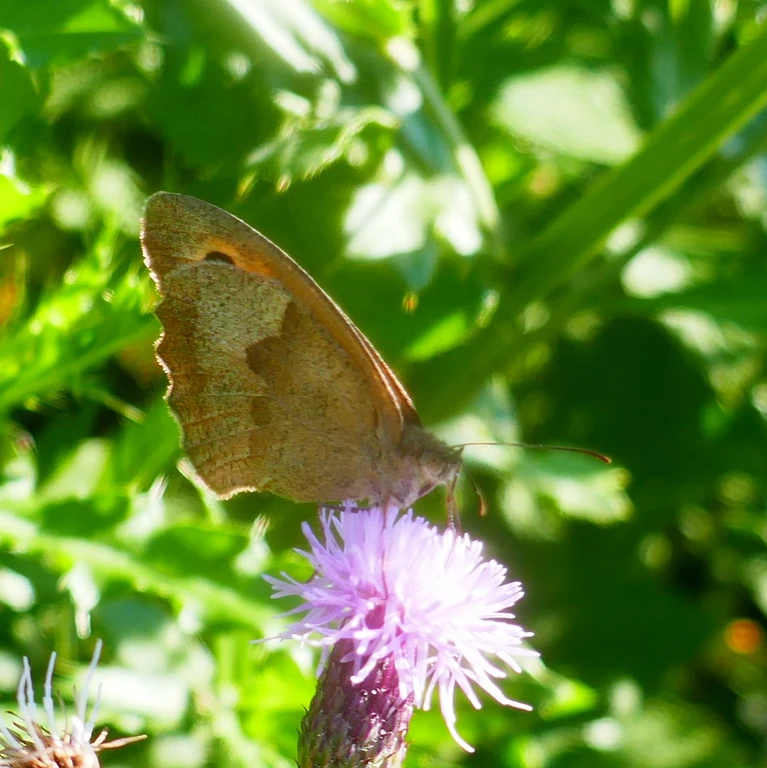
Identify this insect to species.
Maniola jurtina
